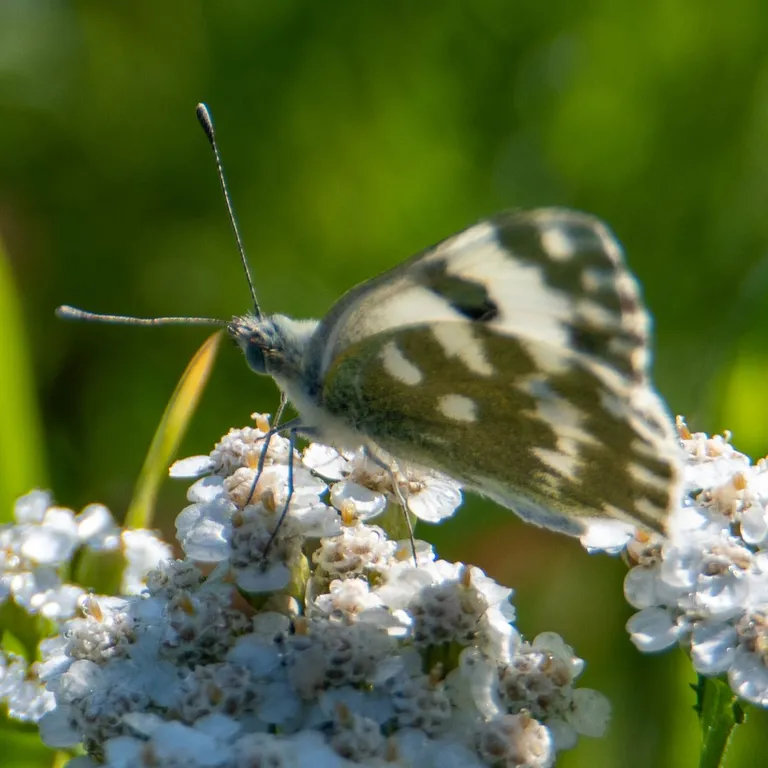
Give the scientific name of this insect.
Pontia edusa
